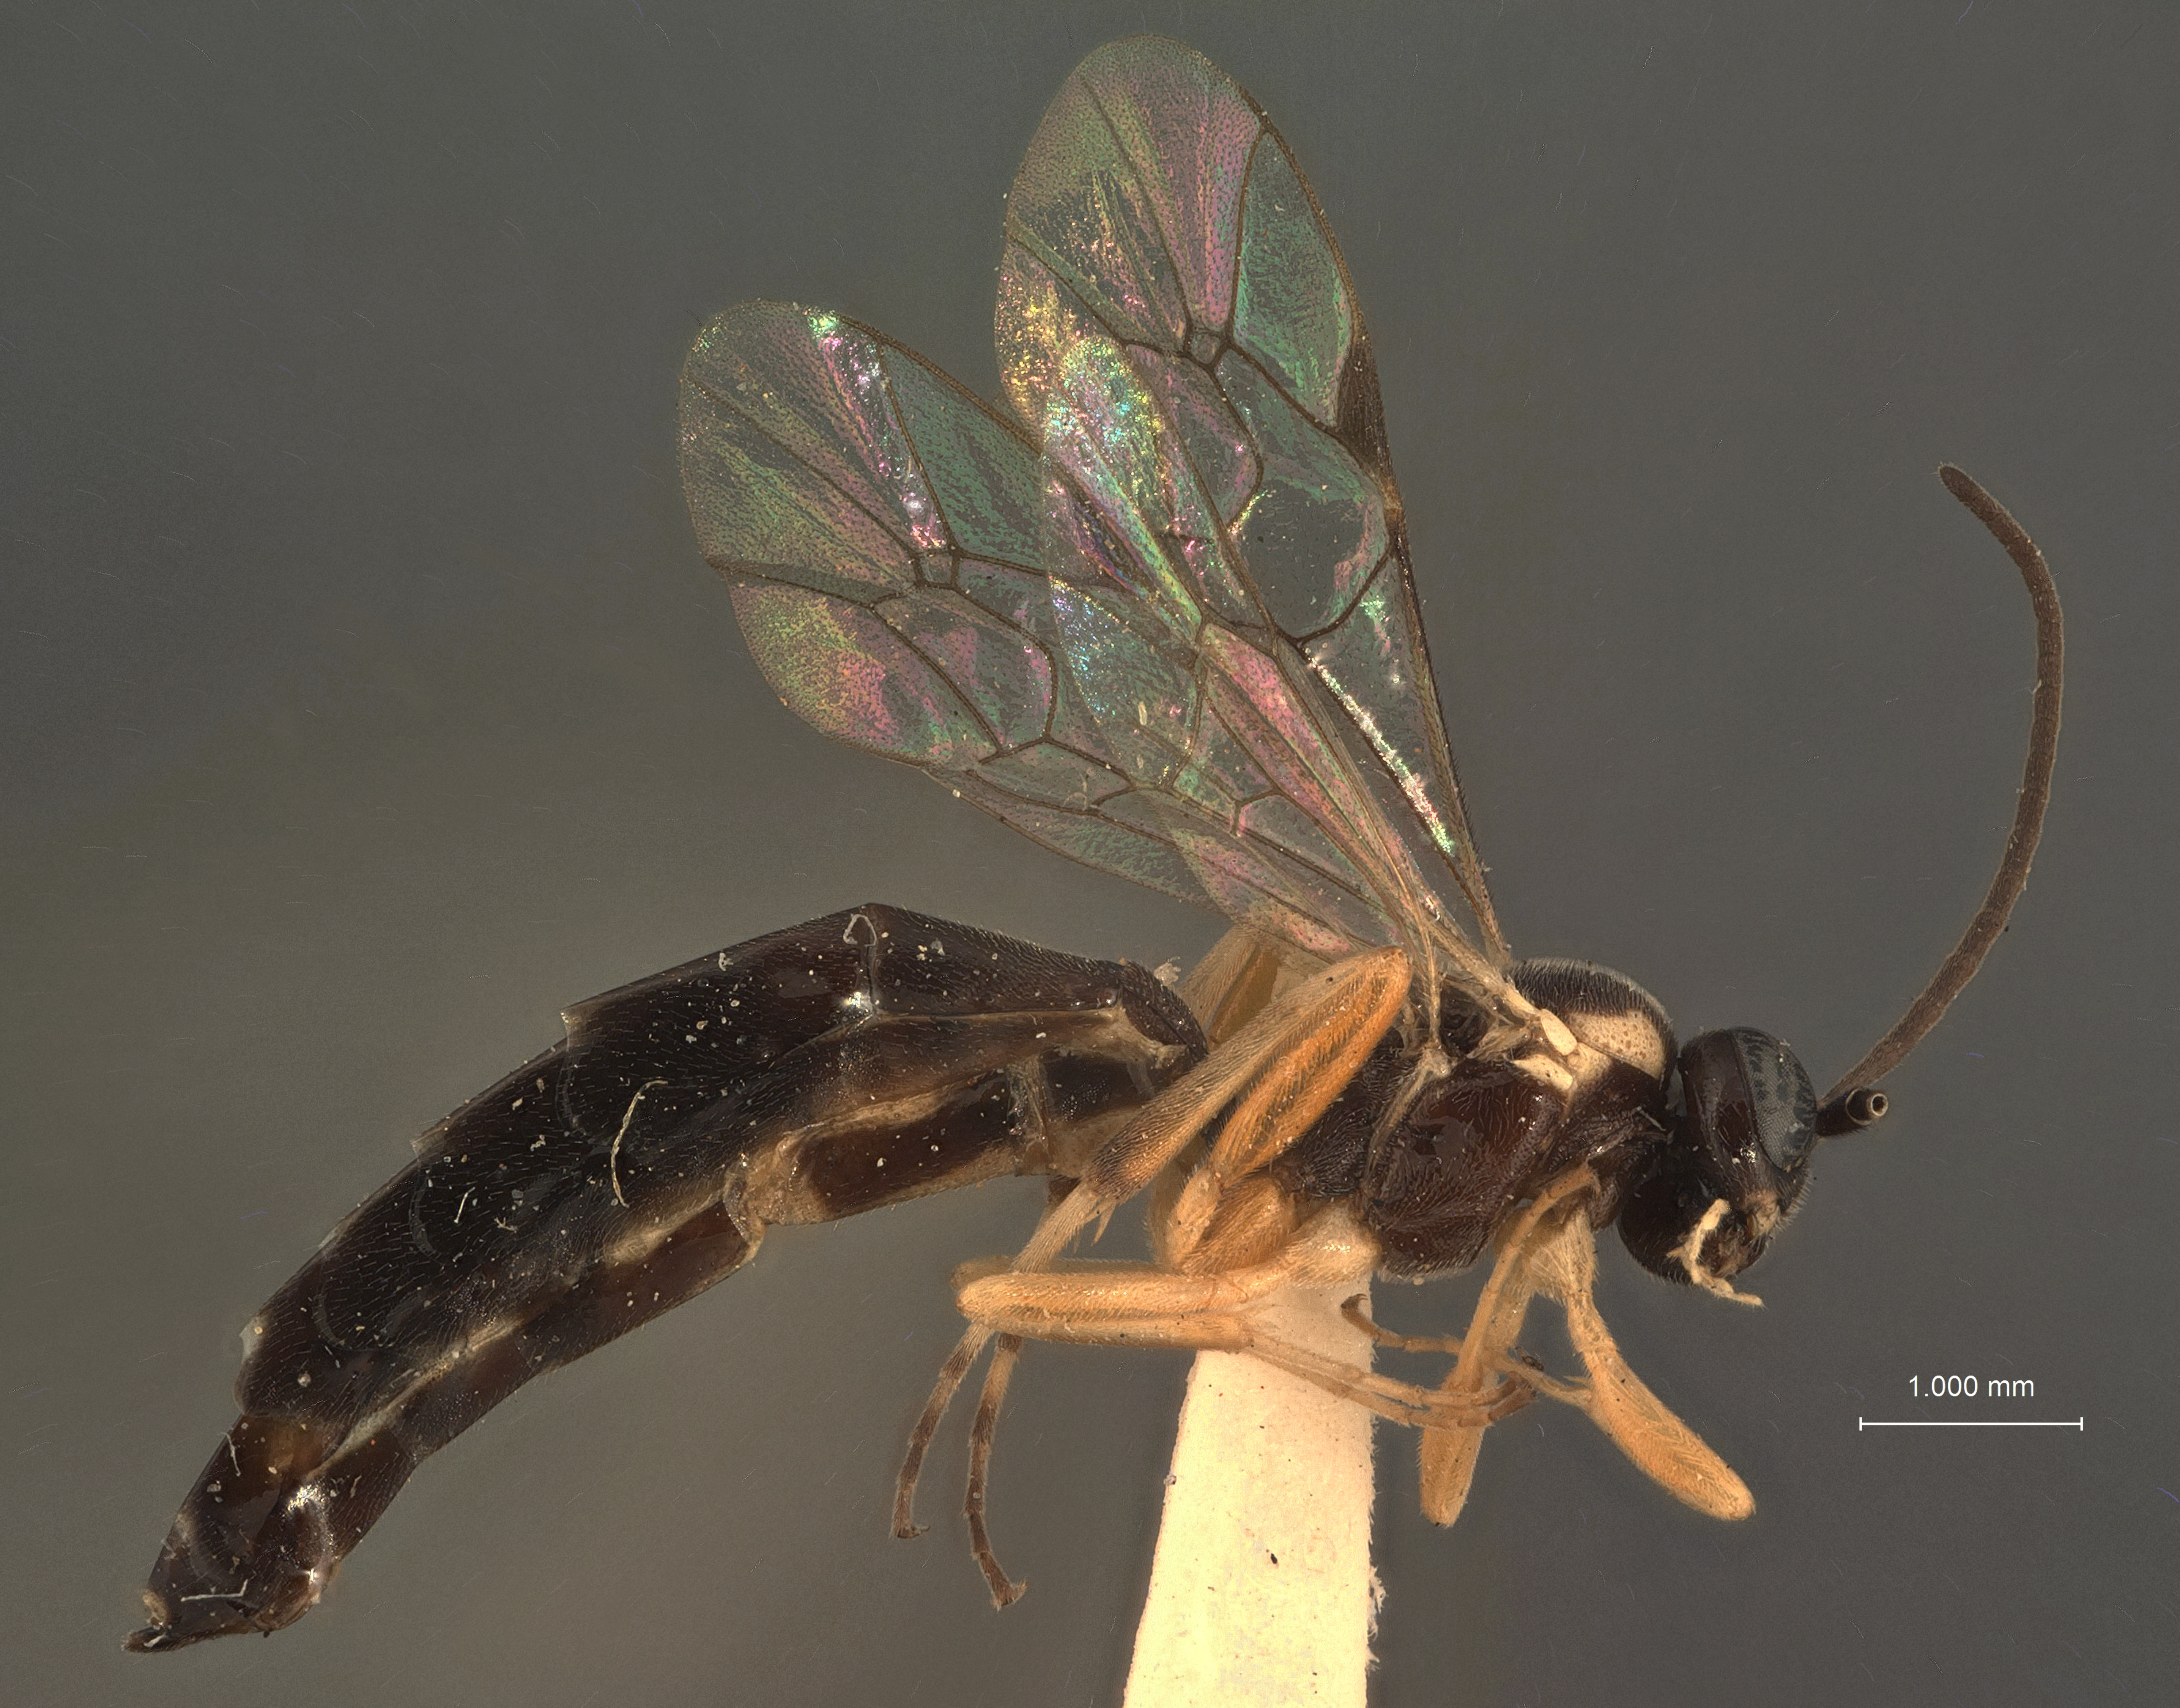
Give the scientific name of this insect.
Phthorima extensor
